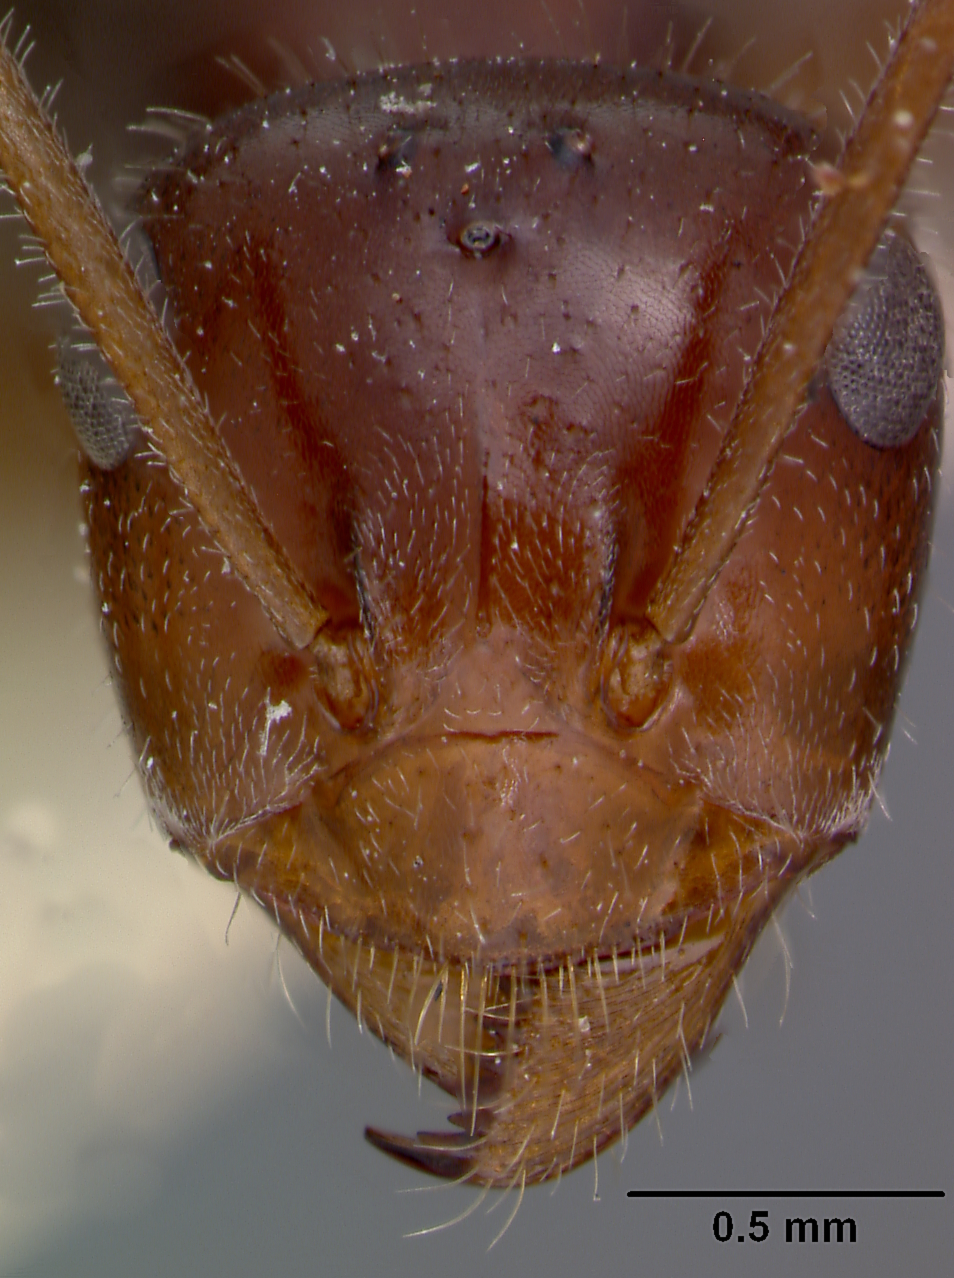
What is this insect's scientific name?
Myrmecocystus melliger
